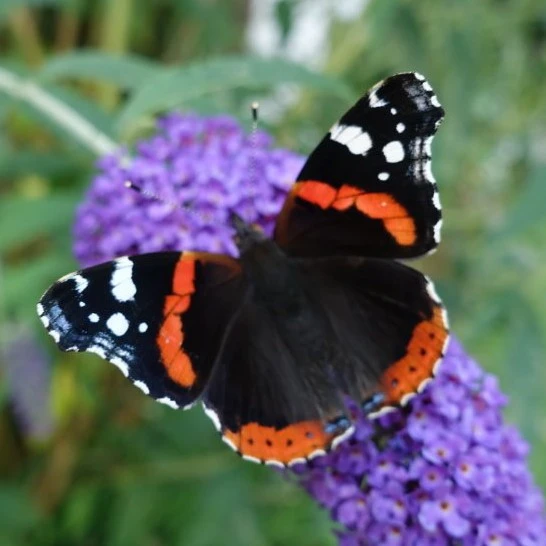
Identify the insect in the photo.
Vanessa atalanta
